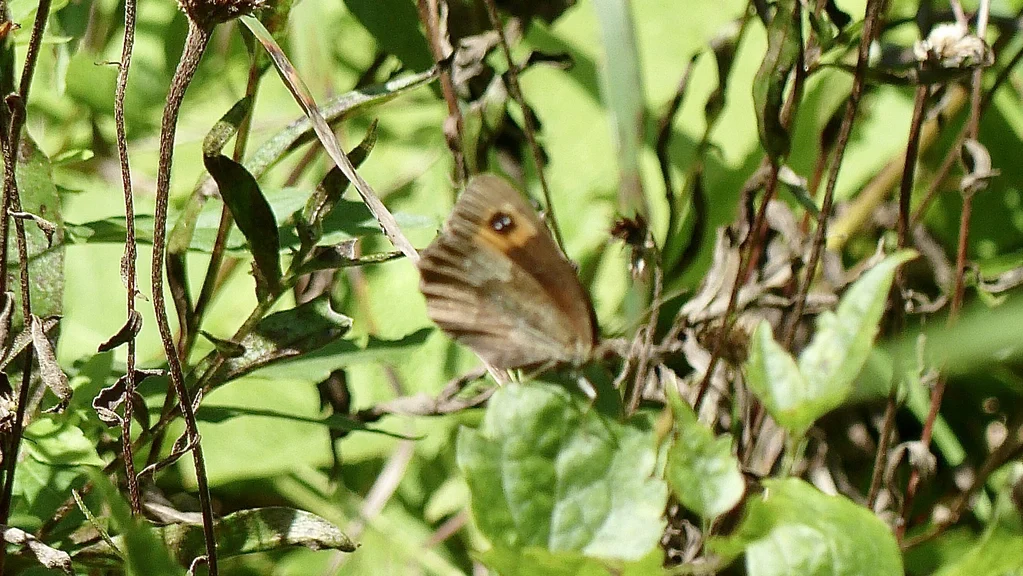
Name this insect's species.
Erebia aethiops
